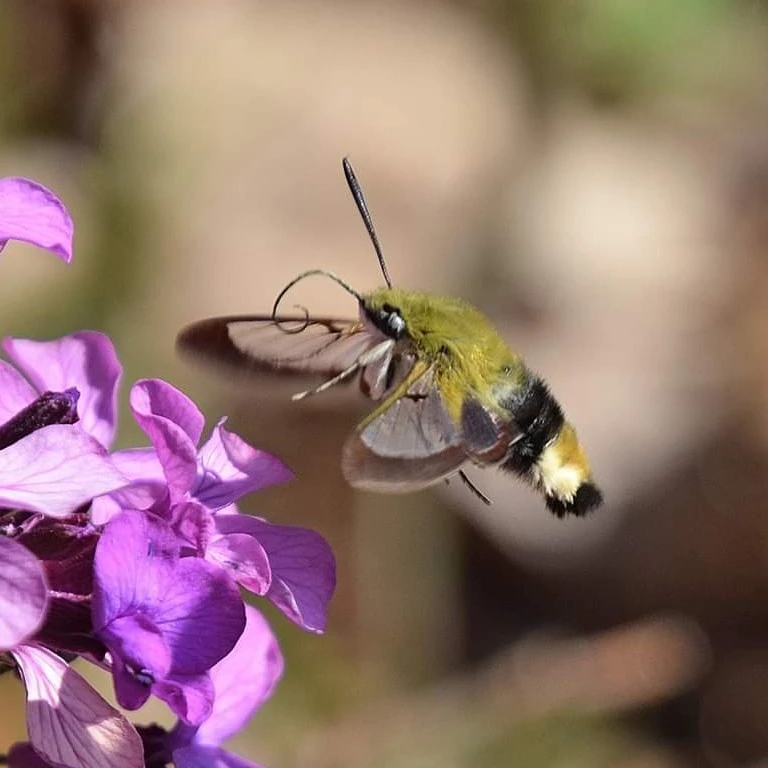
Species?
Hemaris fuciformis
